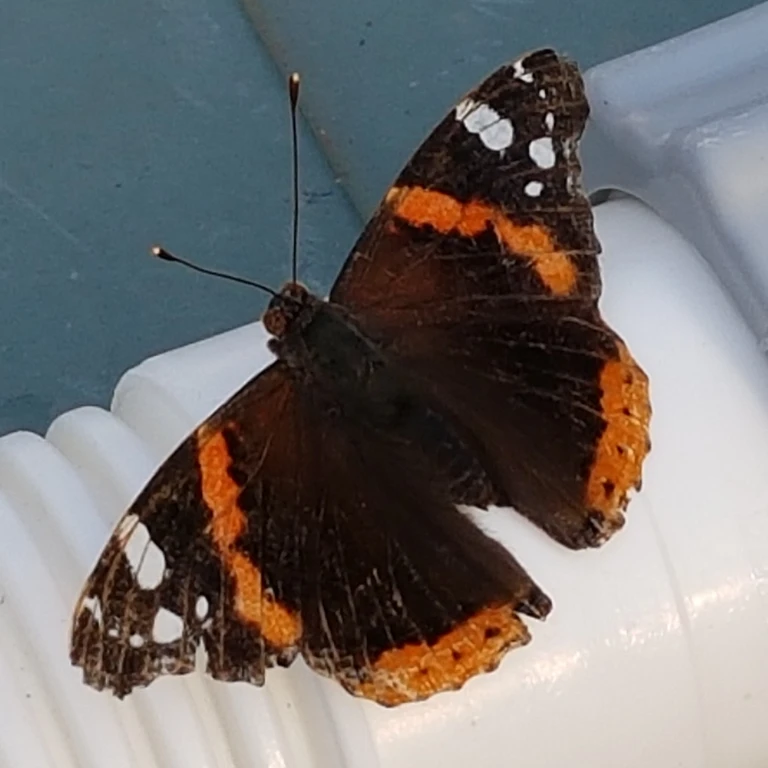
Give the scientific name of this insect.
Vanessa atalanta
